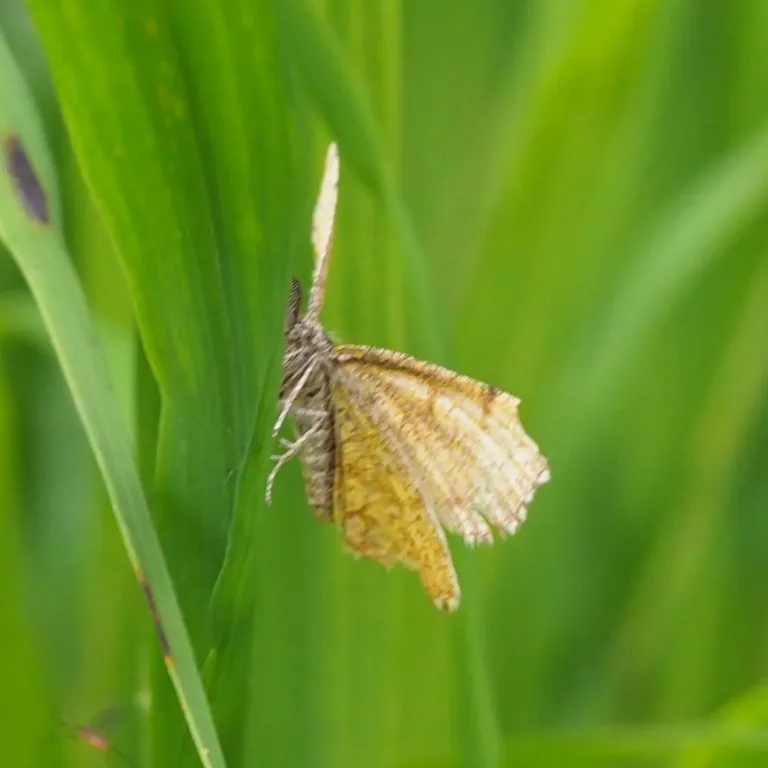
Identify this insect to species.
Ematurga atomaria
